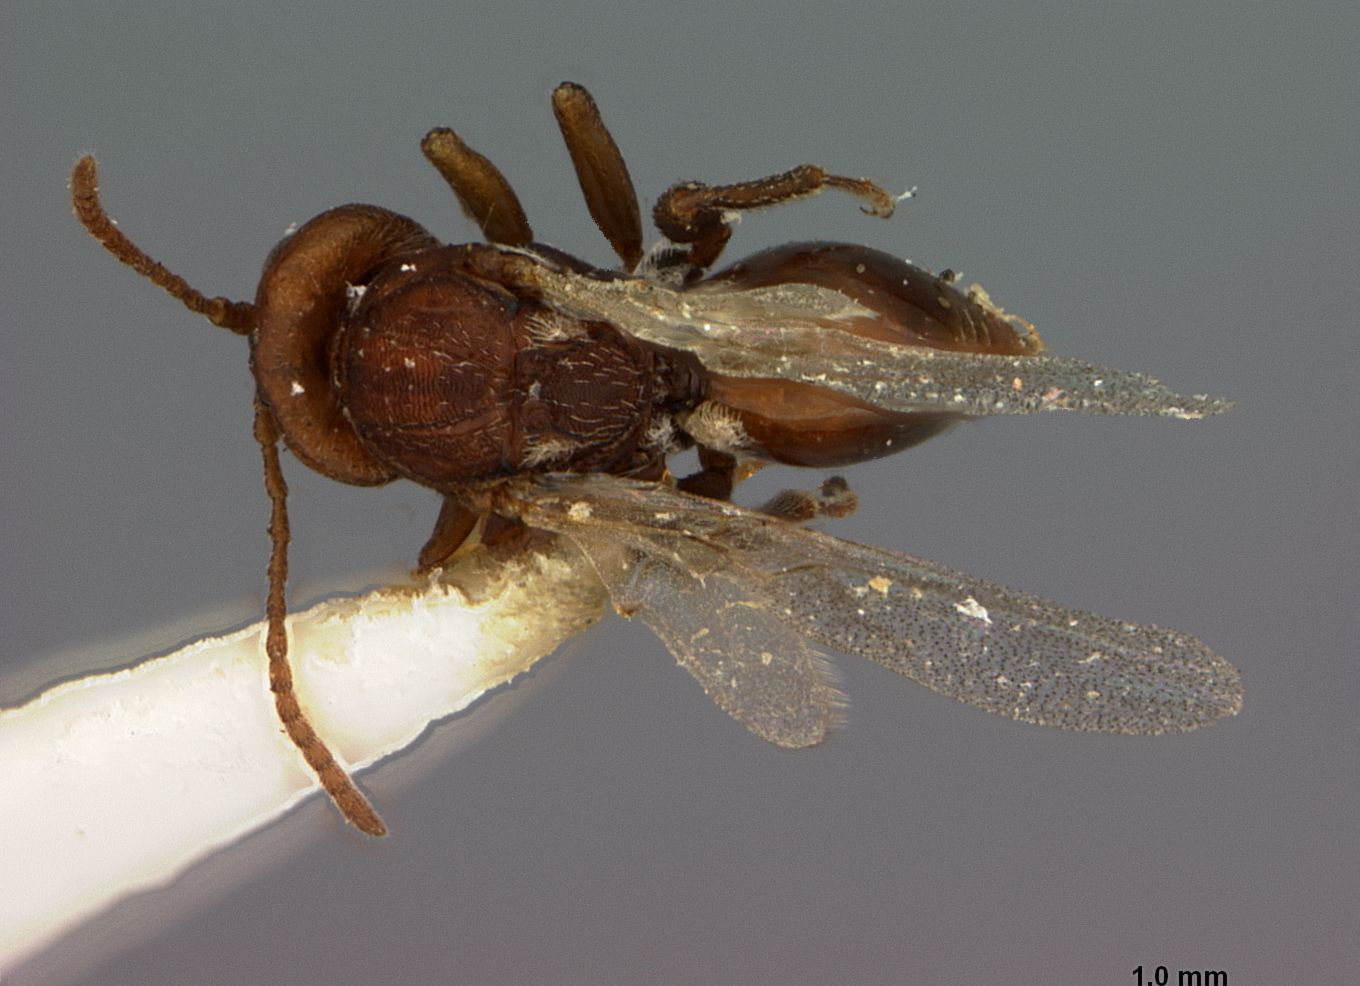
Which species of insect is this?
Eumayria herberti
